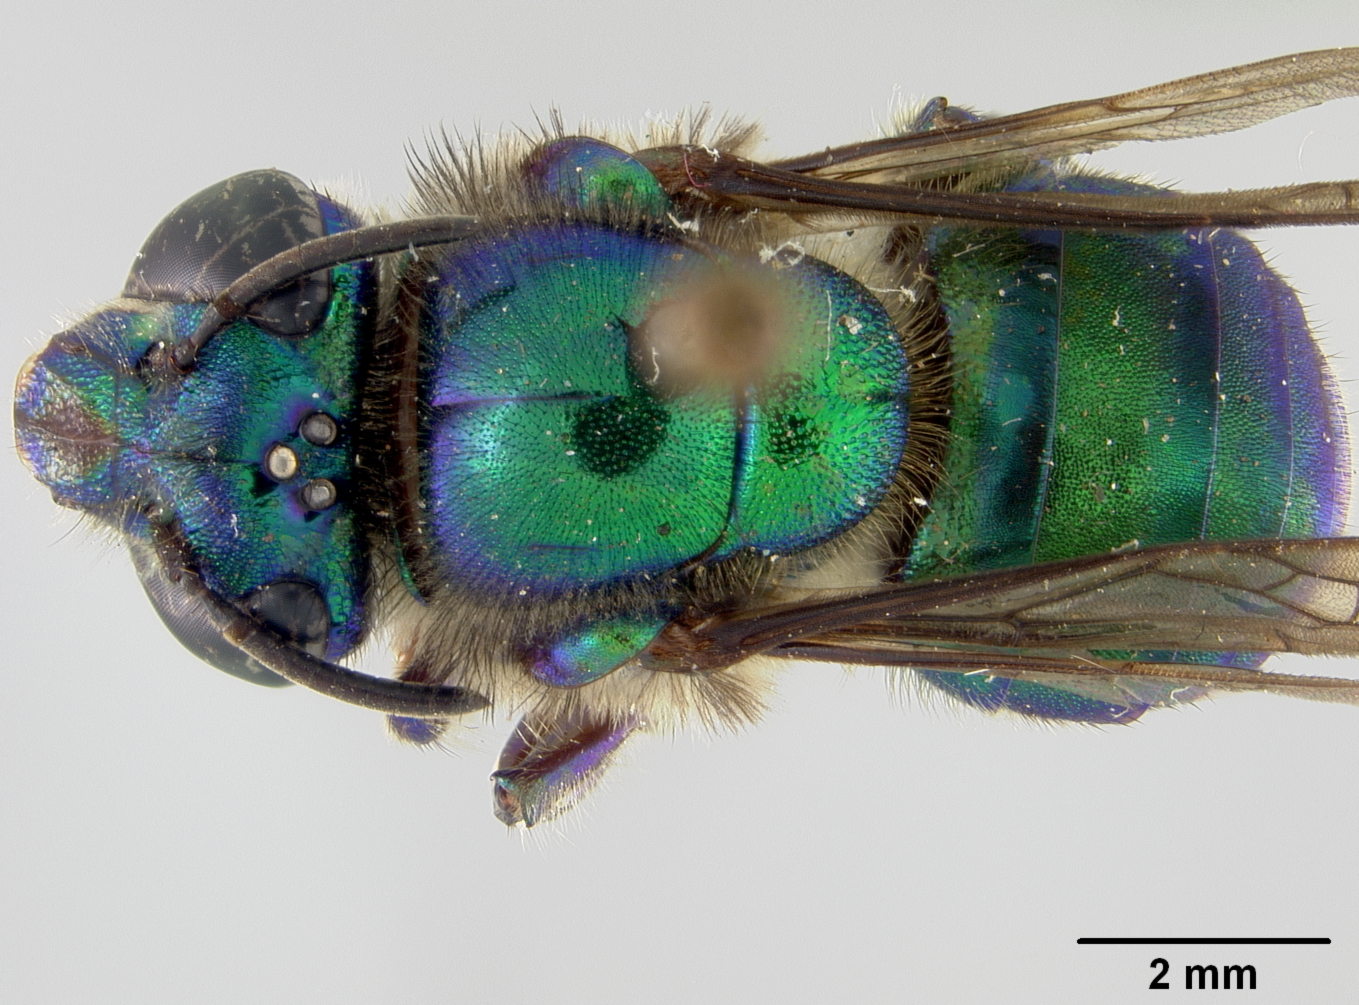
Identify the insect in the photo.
Euglossa fuscifrons
